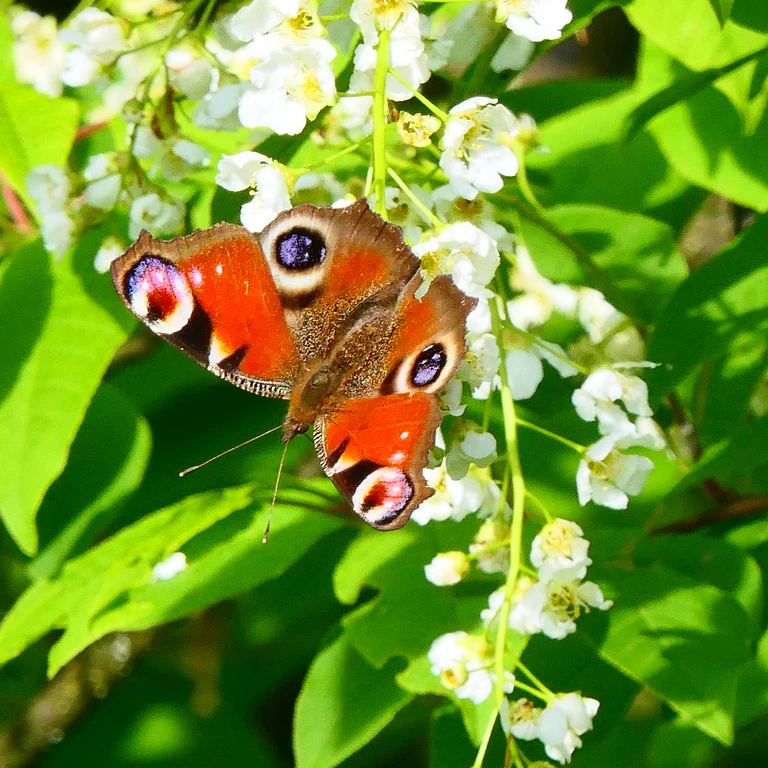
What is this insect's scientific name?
Aglais io
